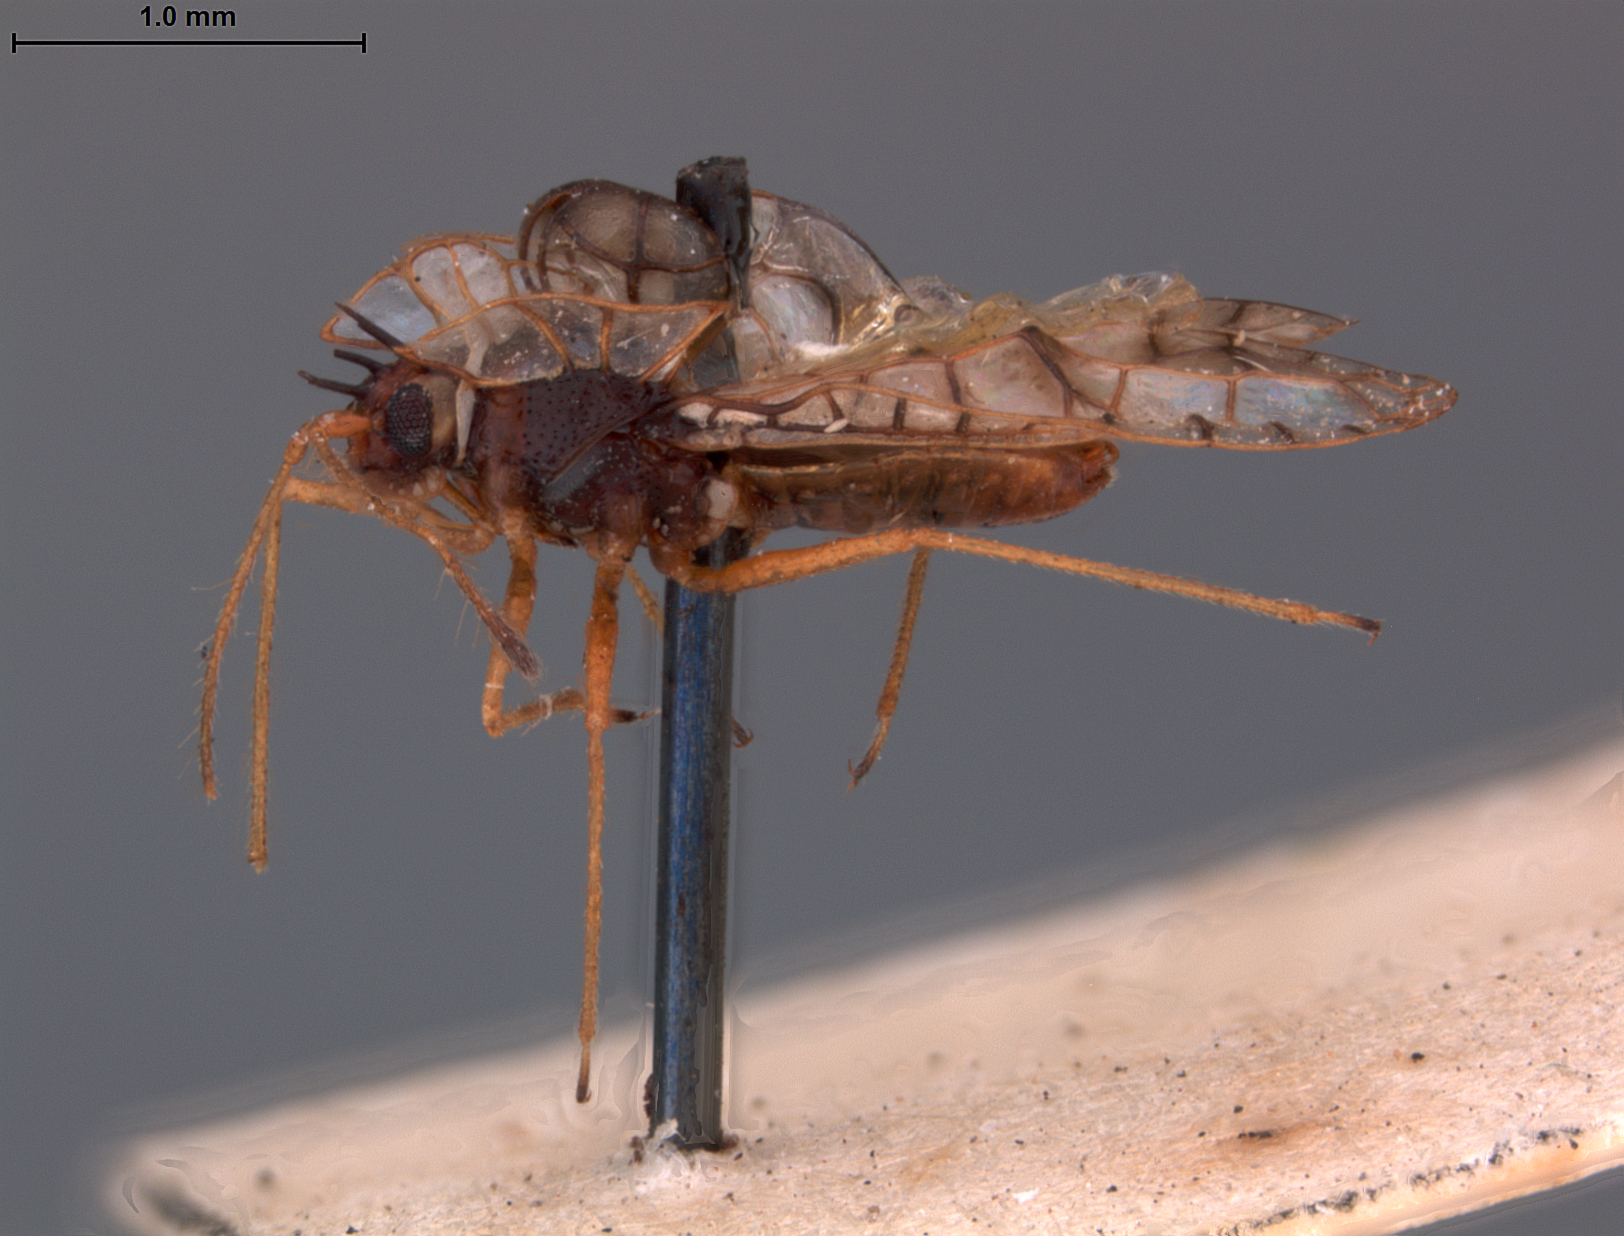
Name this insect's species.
Galeatus clara
